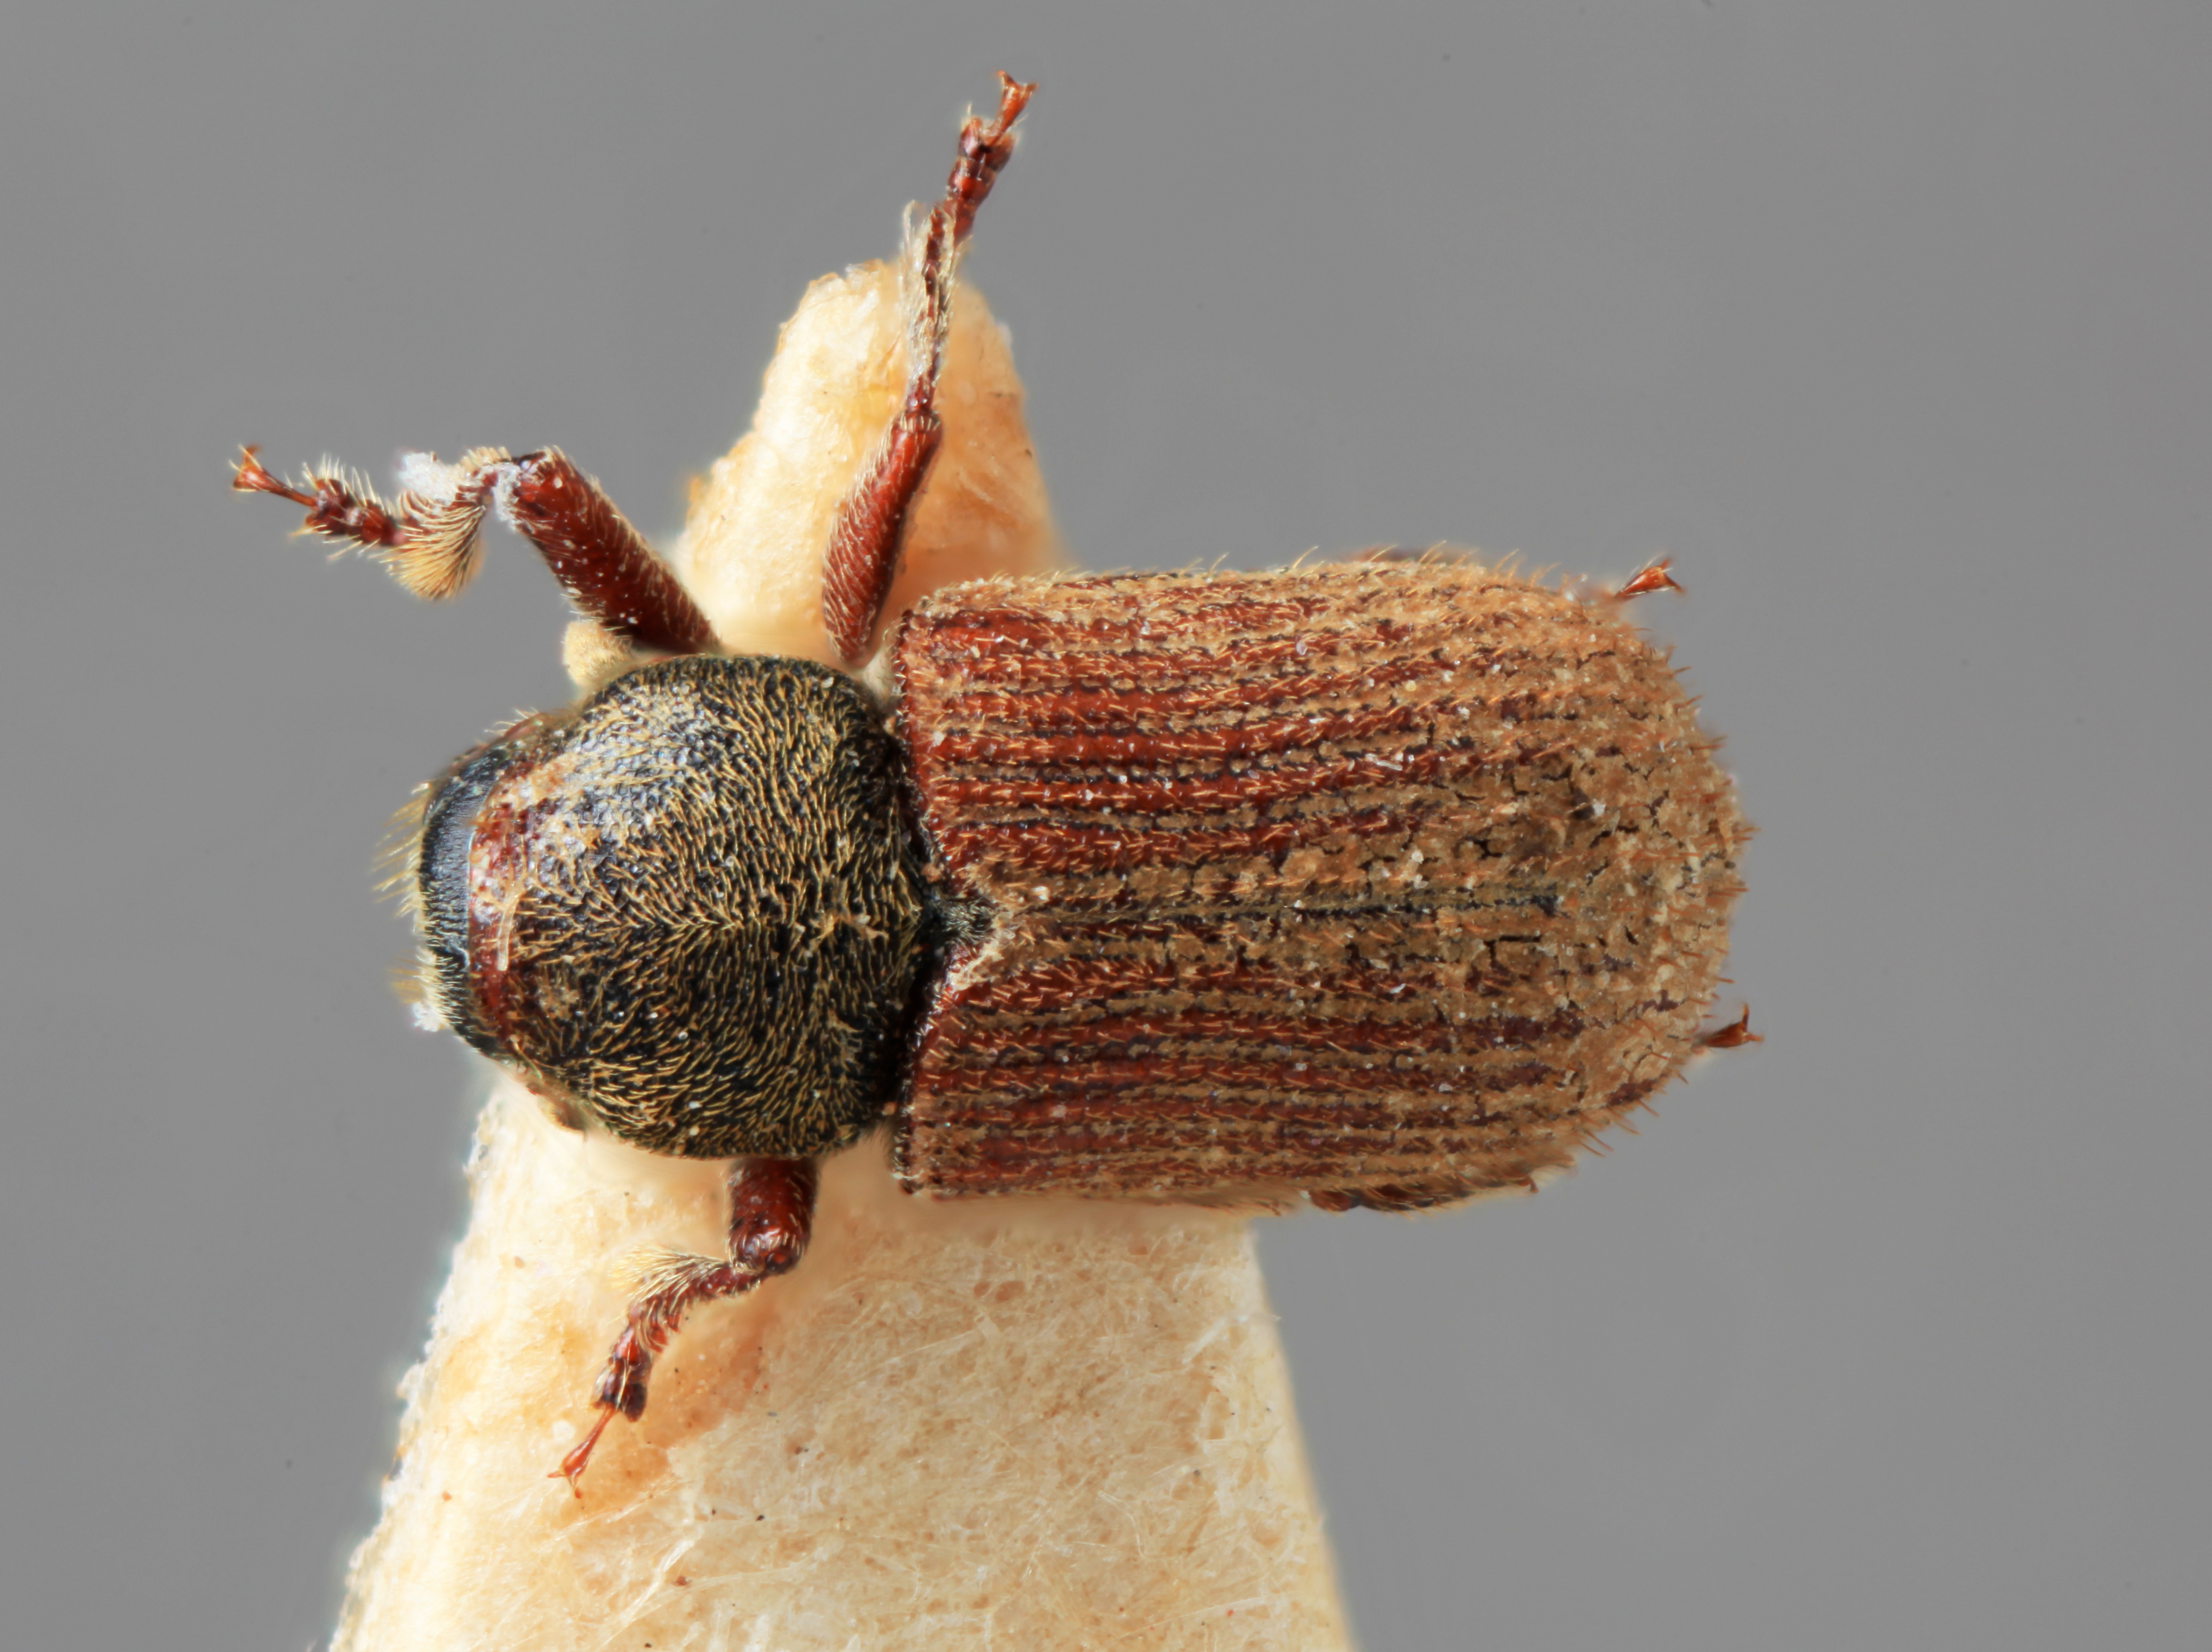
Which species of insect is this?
Pseudoxylechinus indicus
